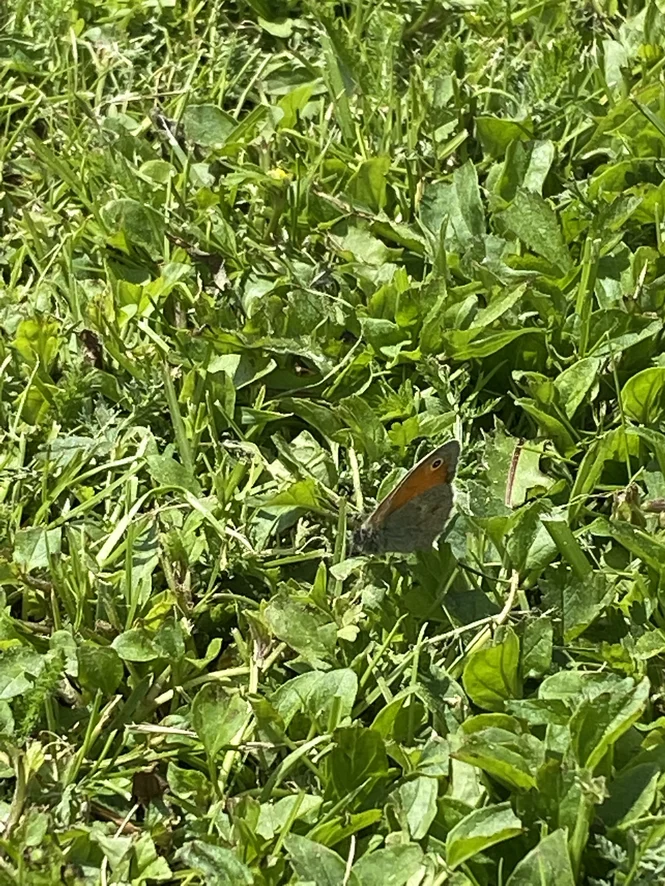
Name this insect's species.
Coenonympha pamphilus
